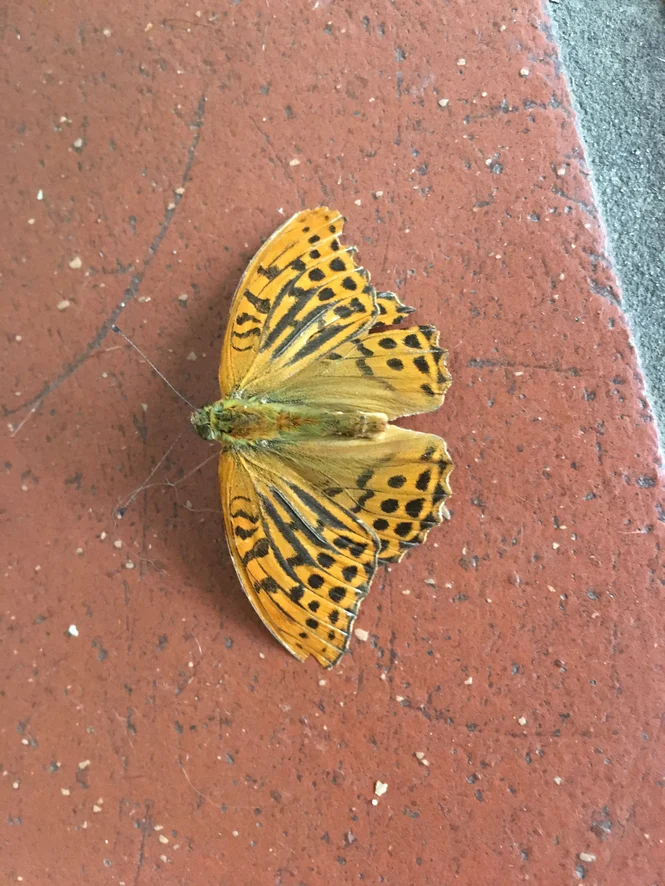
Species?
Argynnis paphia
